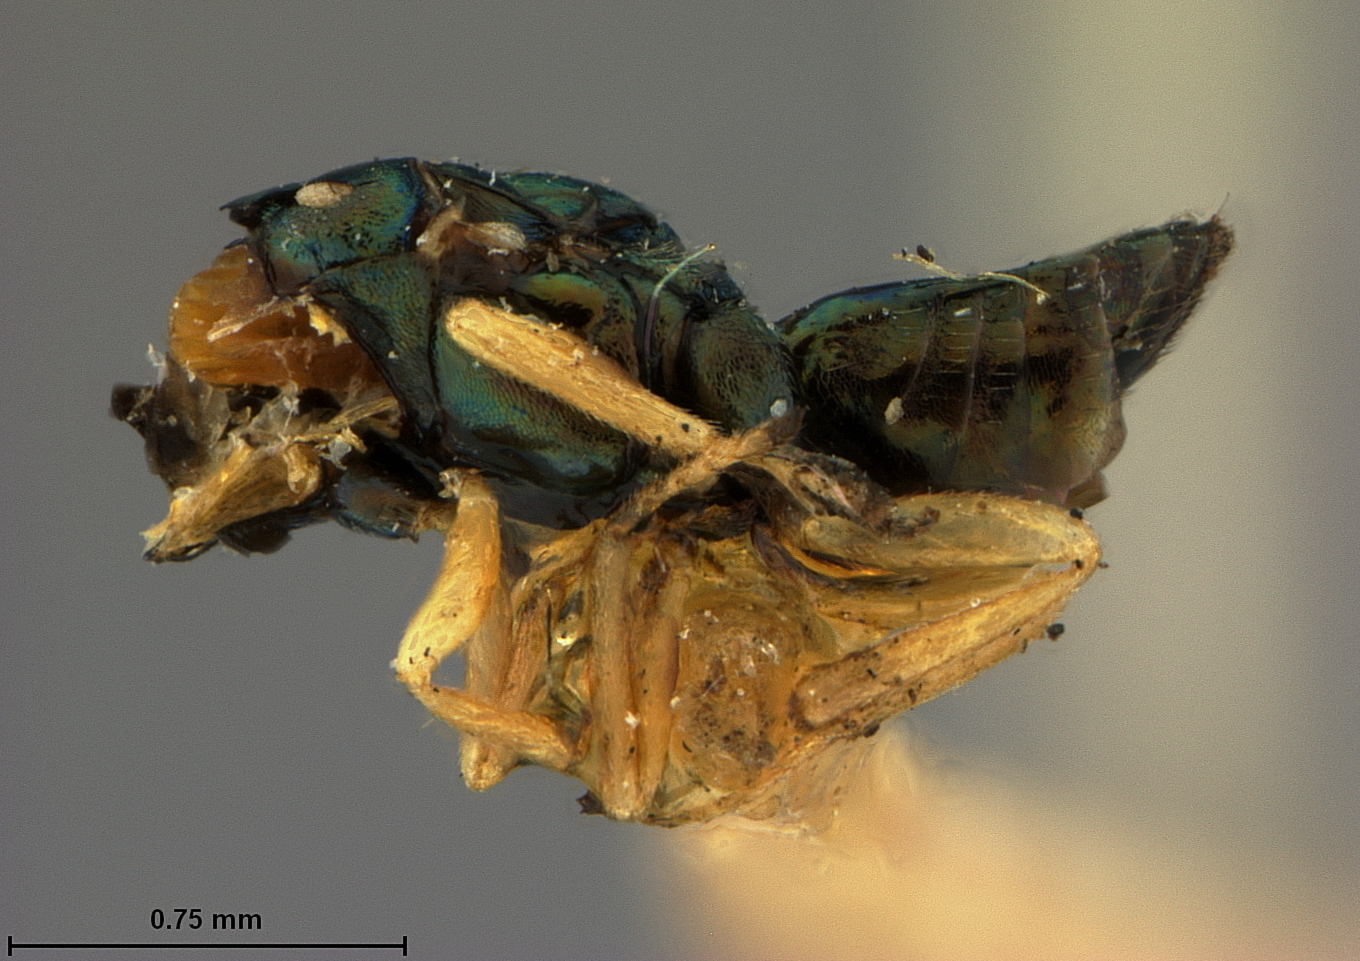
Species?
Tridymus metallicus
